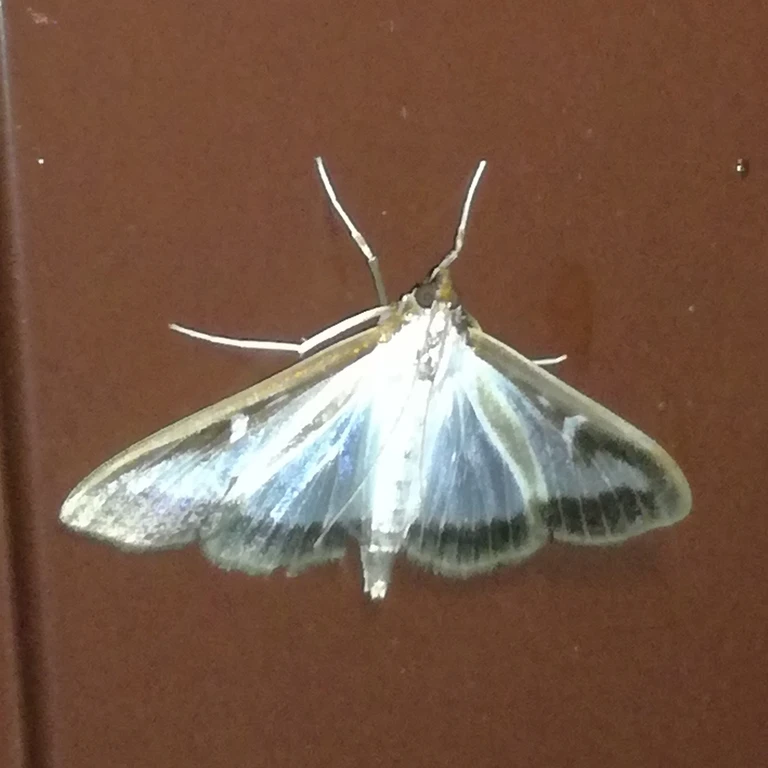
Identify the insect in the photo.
Cydalima perspectalis
